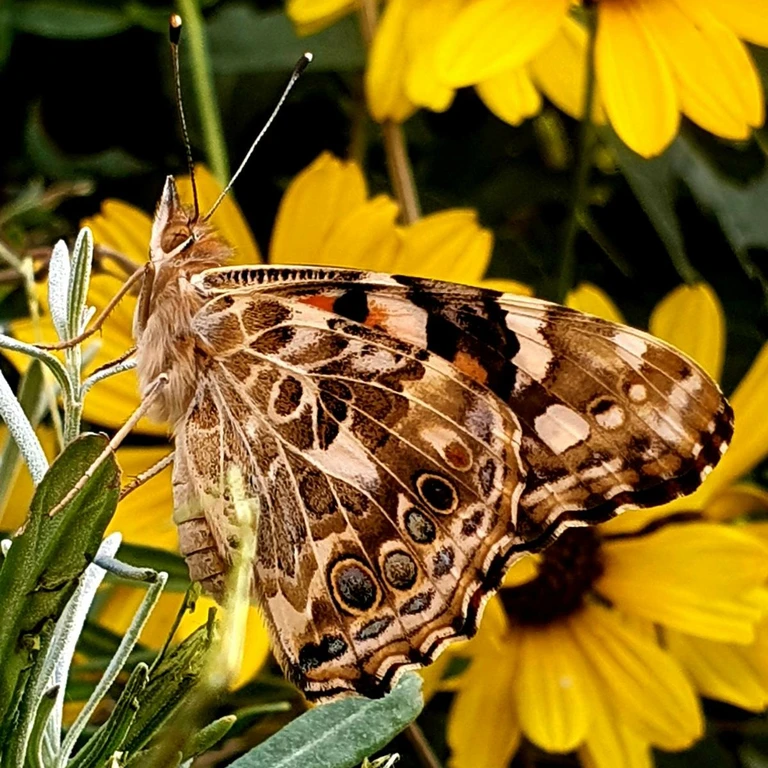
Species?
Vanessa cardui
